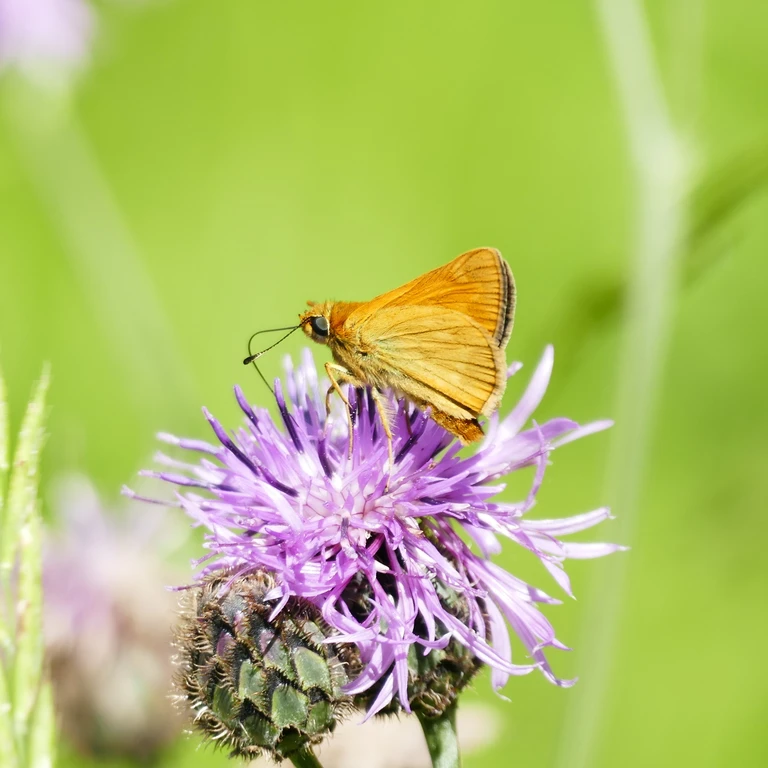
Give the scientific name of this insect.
Ochlodes sylvanus (also Ochlodes venata)
